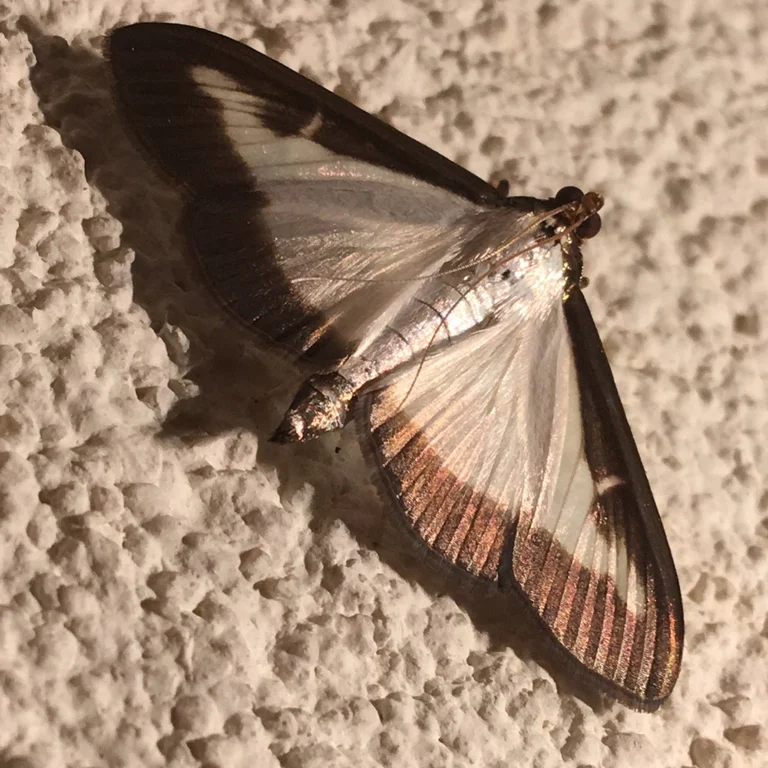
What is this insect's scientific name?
Cydalima perspectalis
